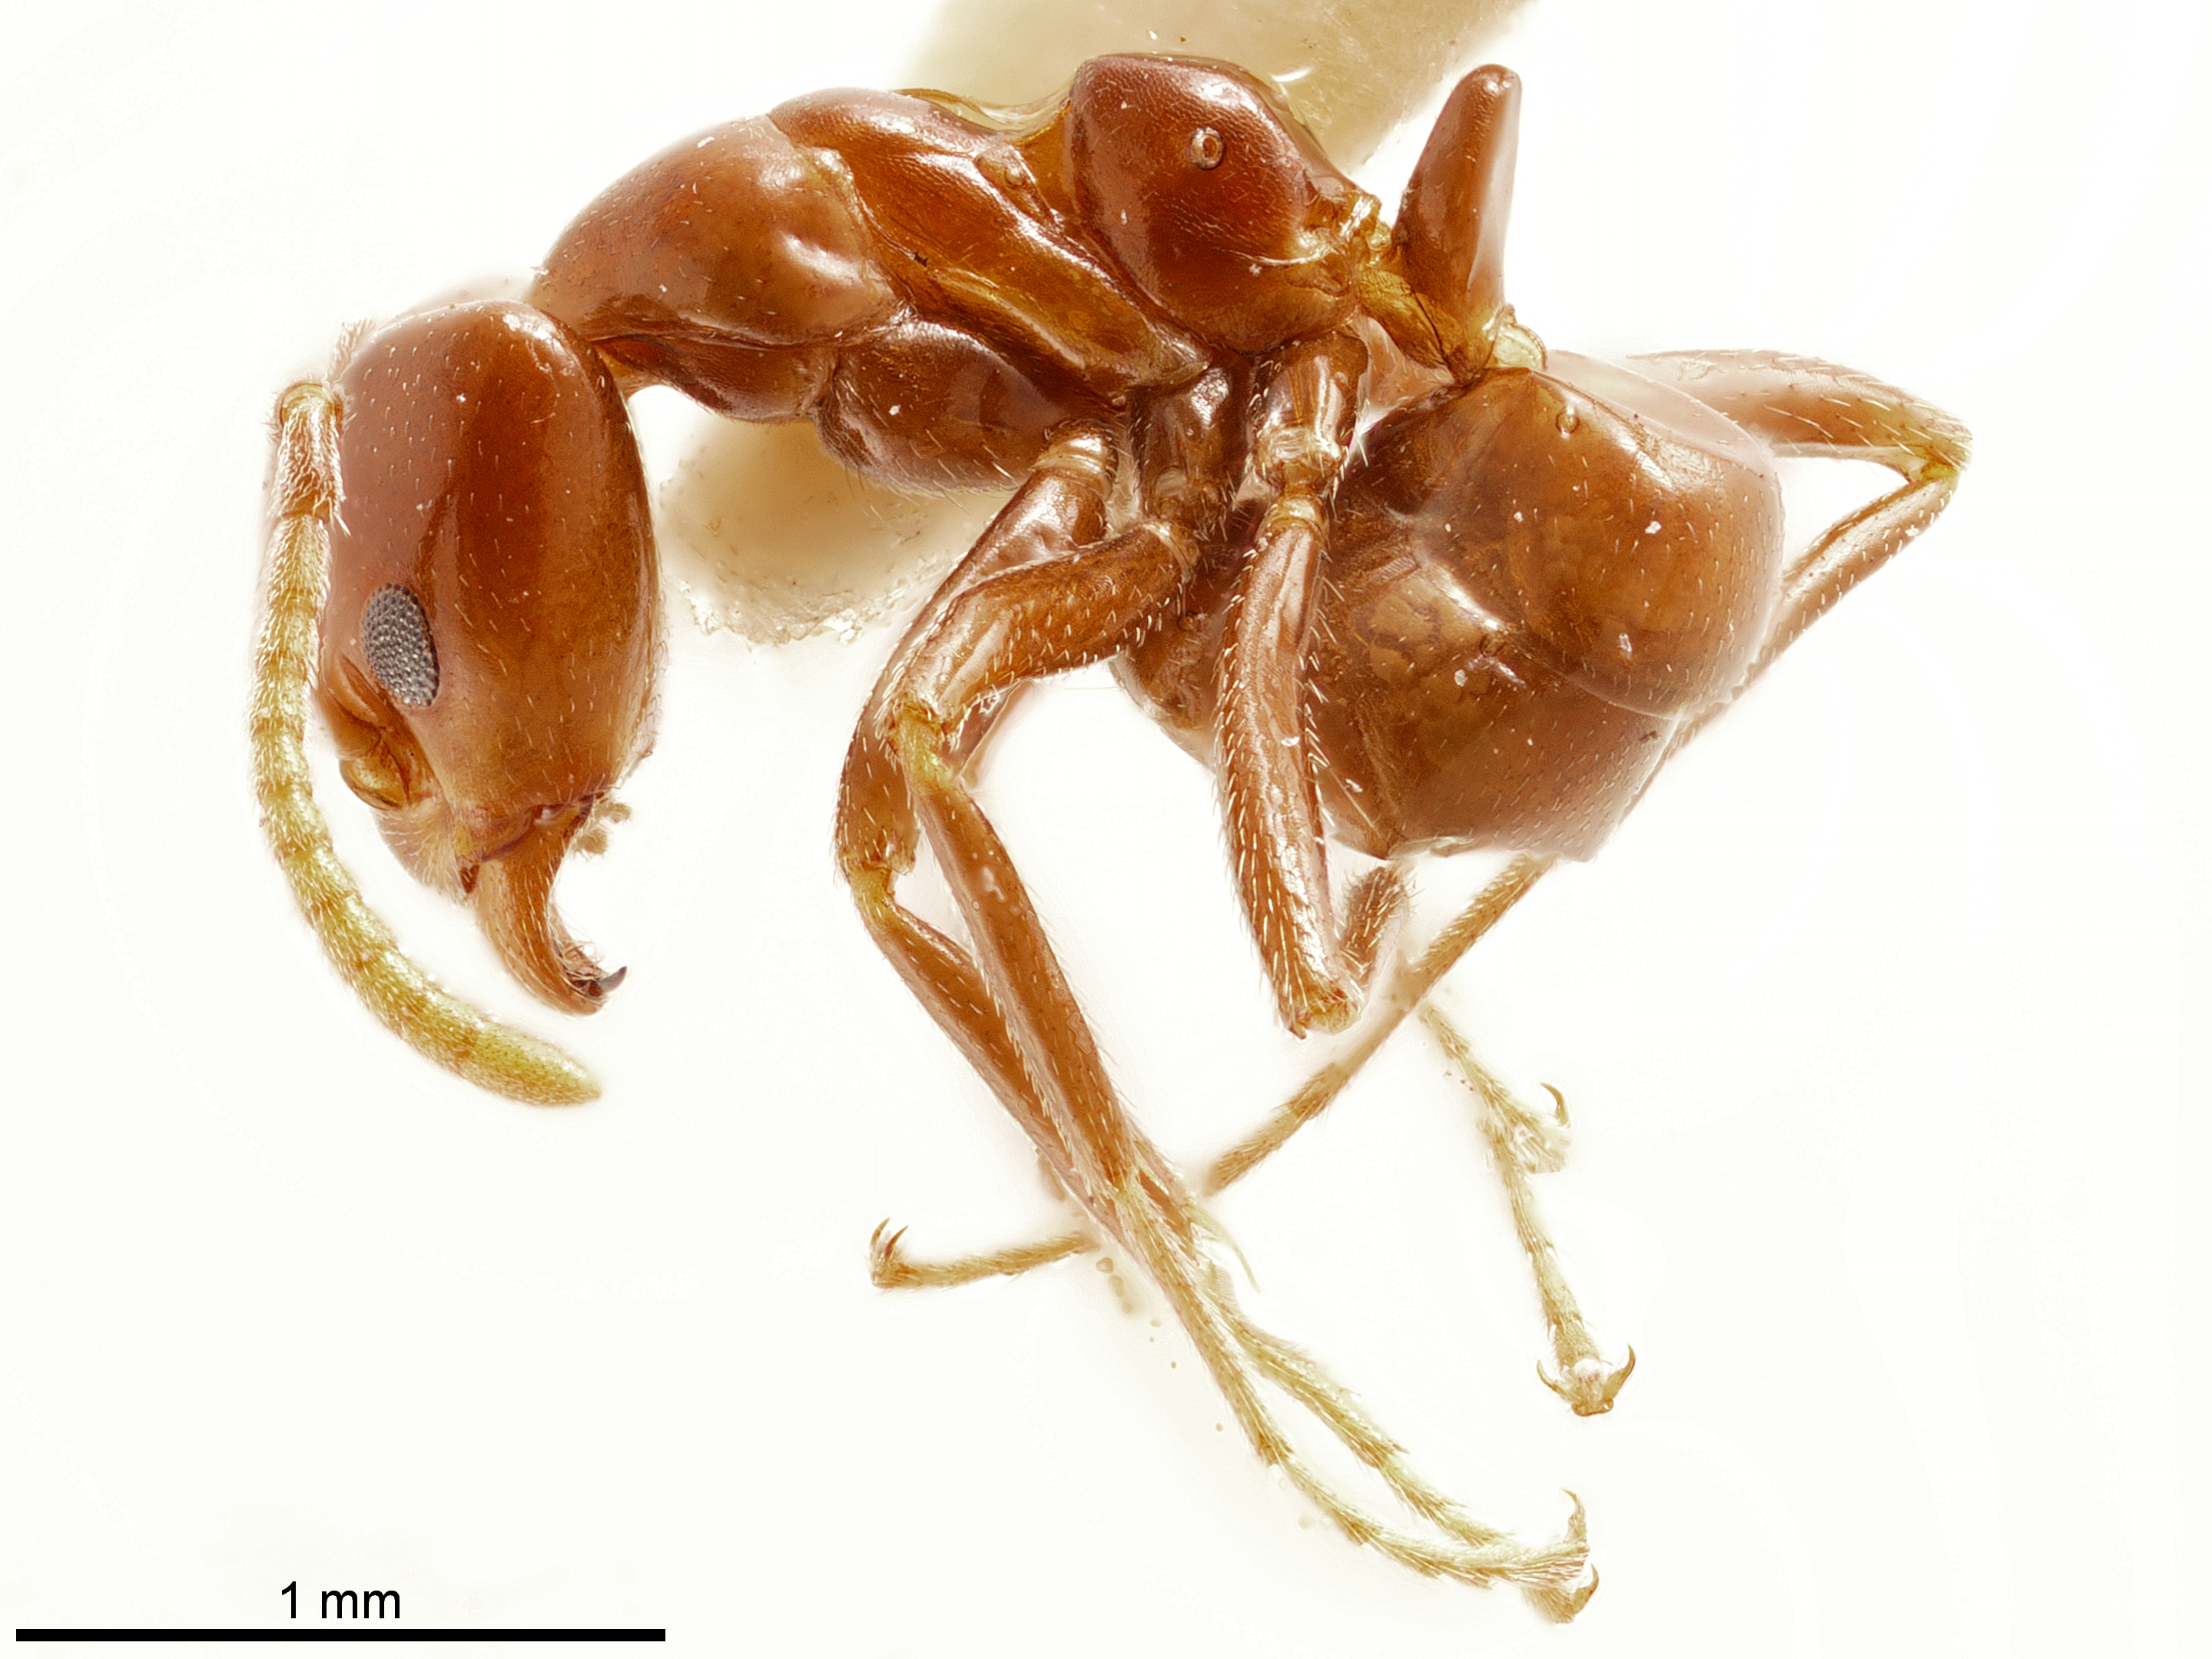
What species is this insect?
Papyrius nitidus
